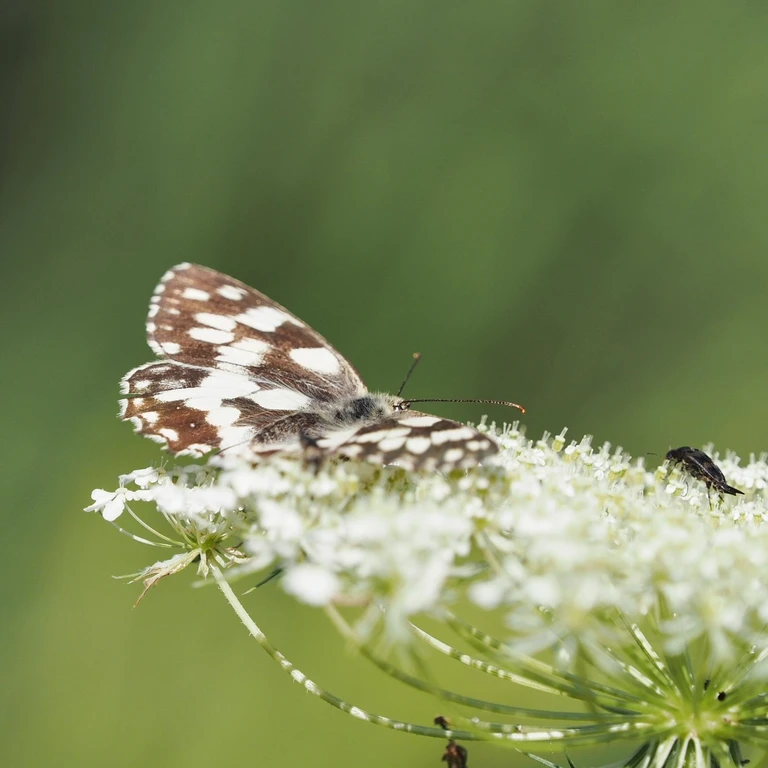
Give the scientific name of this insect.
Melanargia galathea
